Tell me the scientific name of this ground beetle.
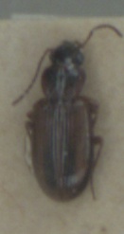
Dicheirotrichus placidus
